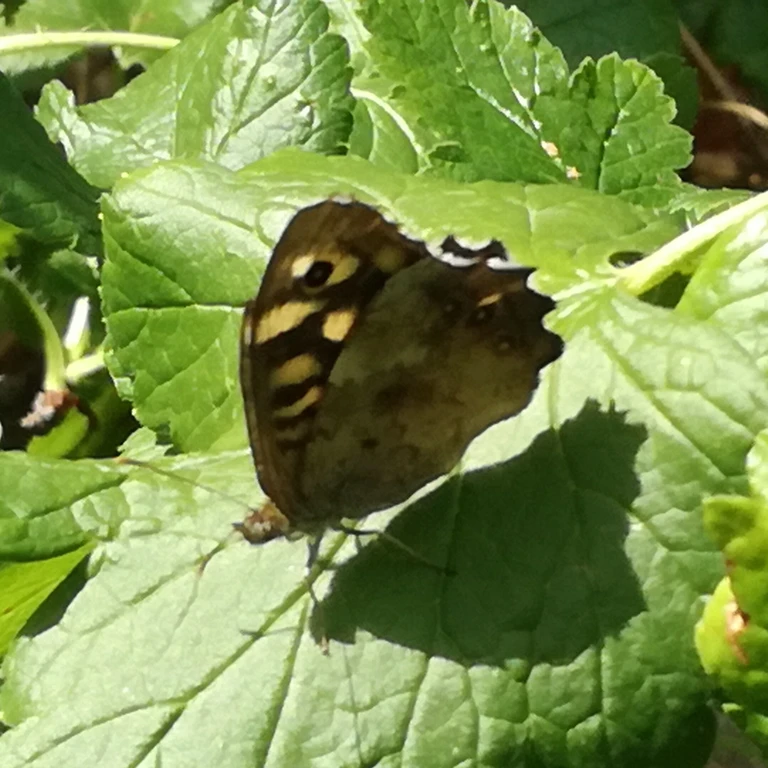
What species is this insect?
Pararge aegeria
